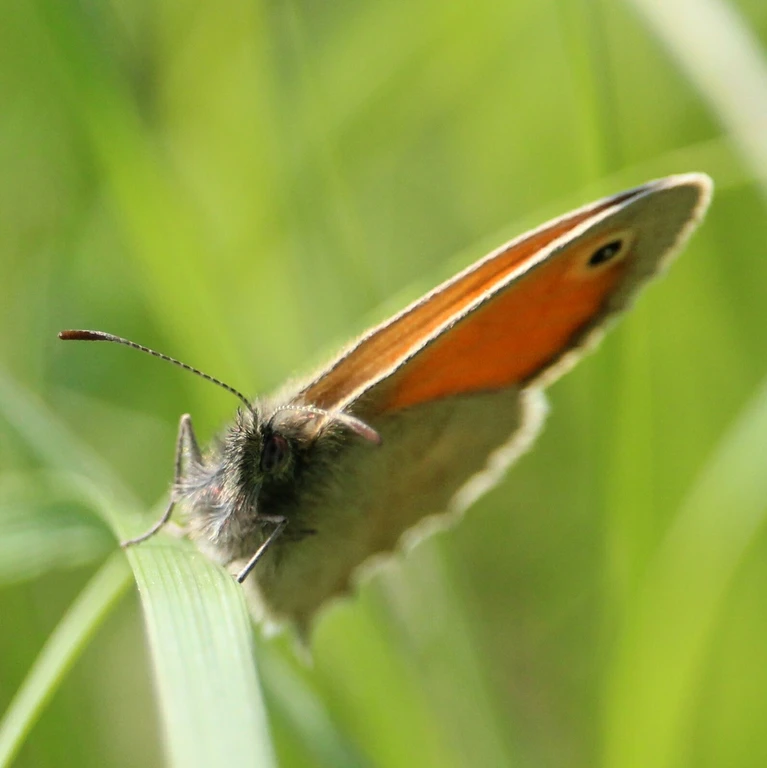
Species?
Coenonympha pamphilus
